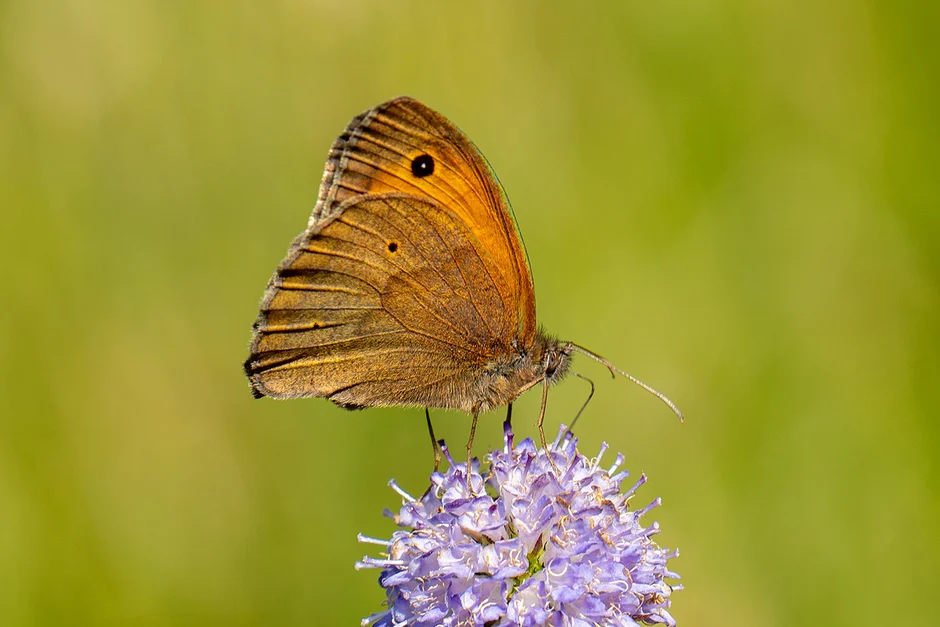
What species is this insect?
Maniola jurtina
